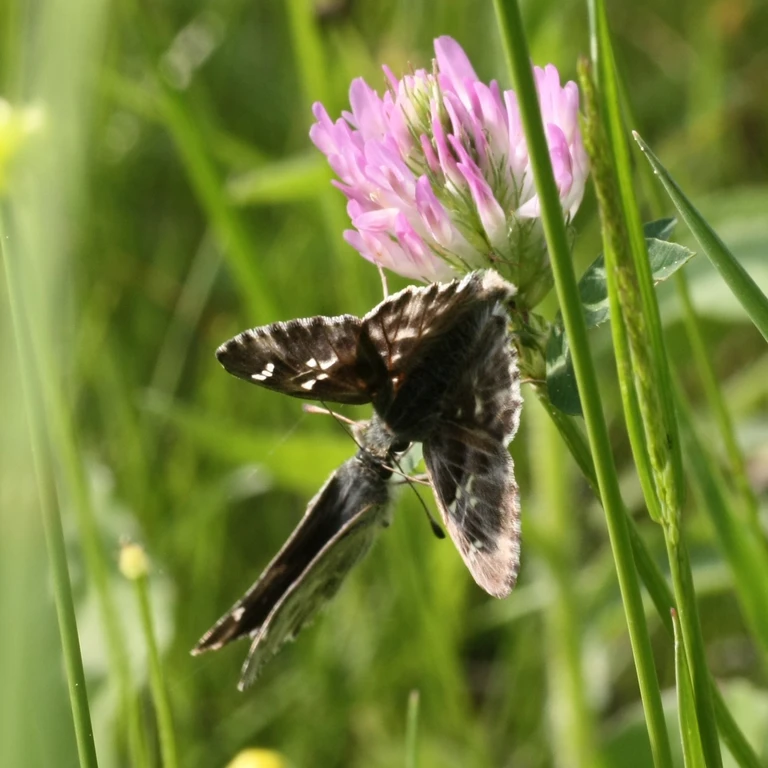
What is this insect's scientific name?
Muschampia floccifera (also Carcharodus floccifera)
